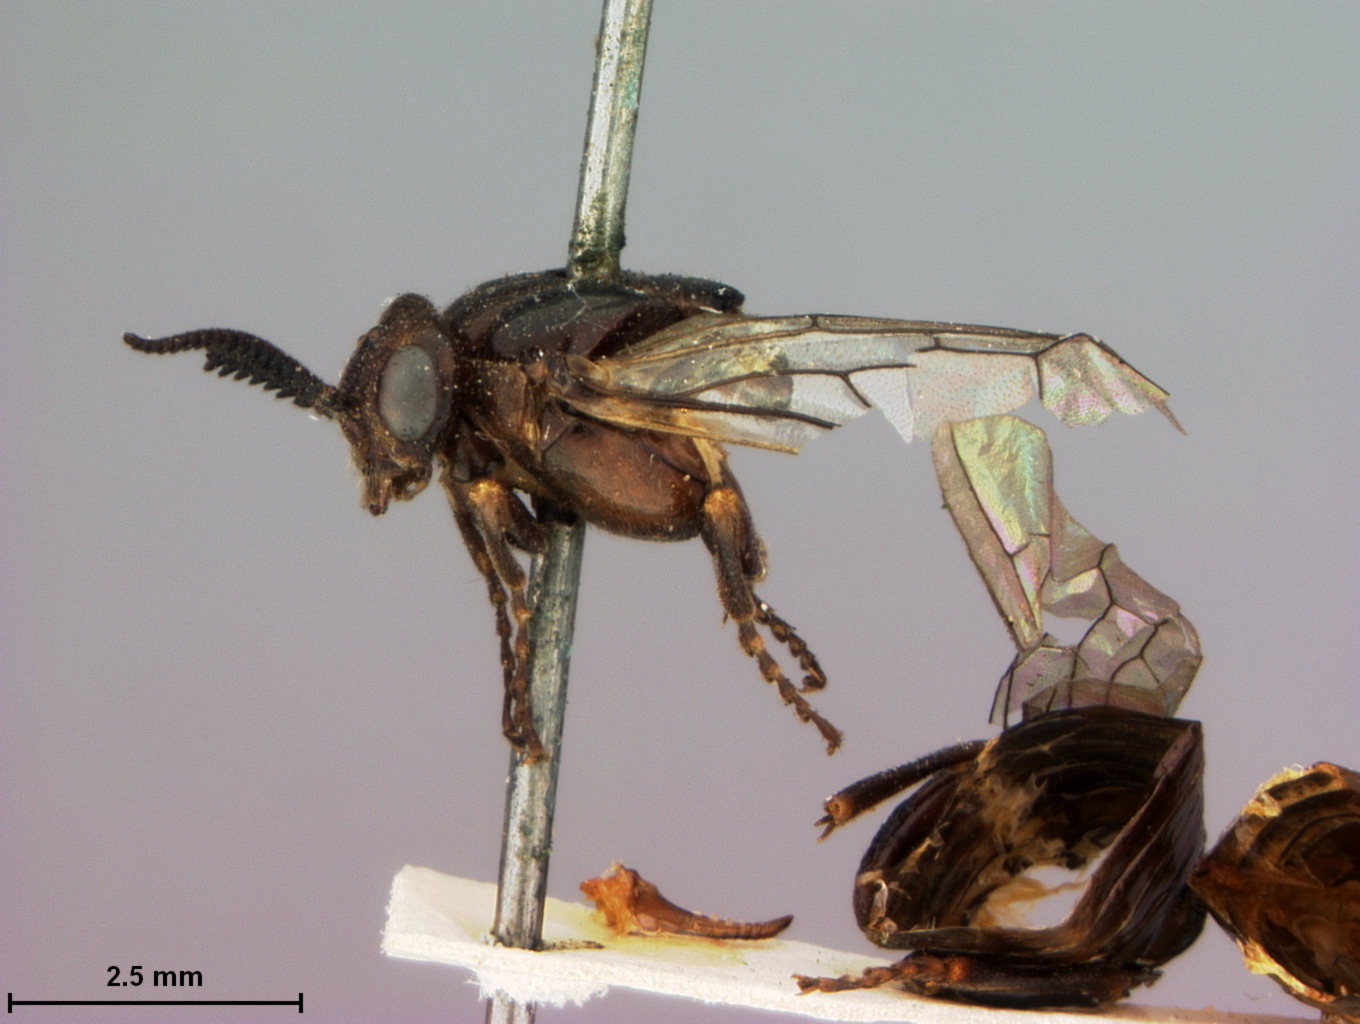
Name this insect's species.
Neodiprion mundus
